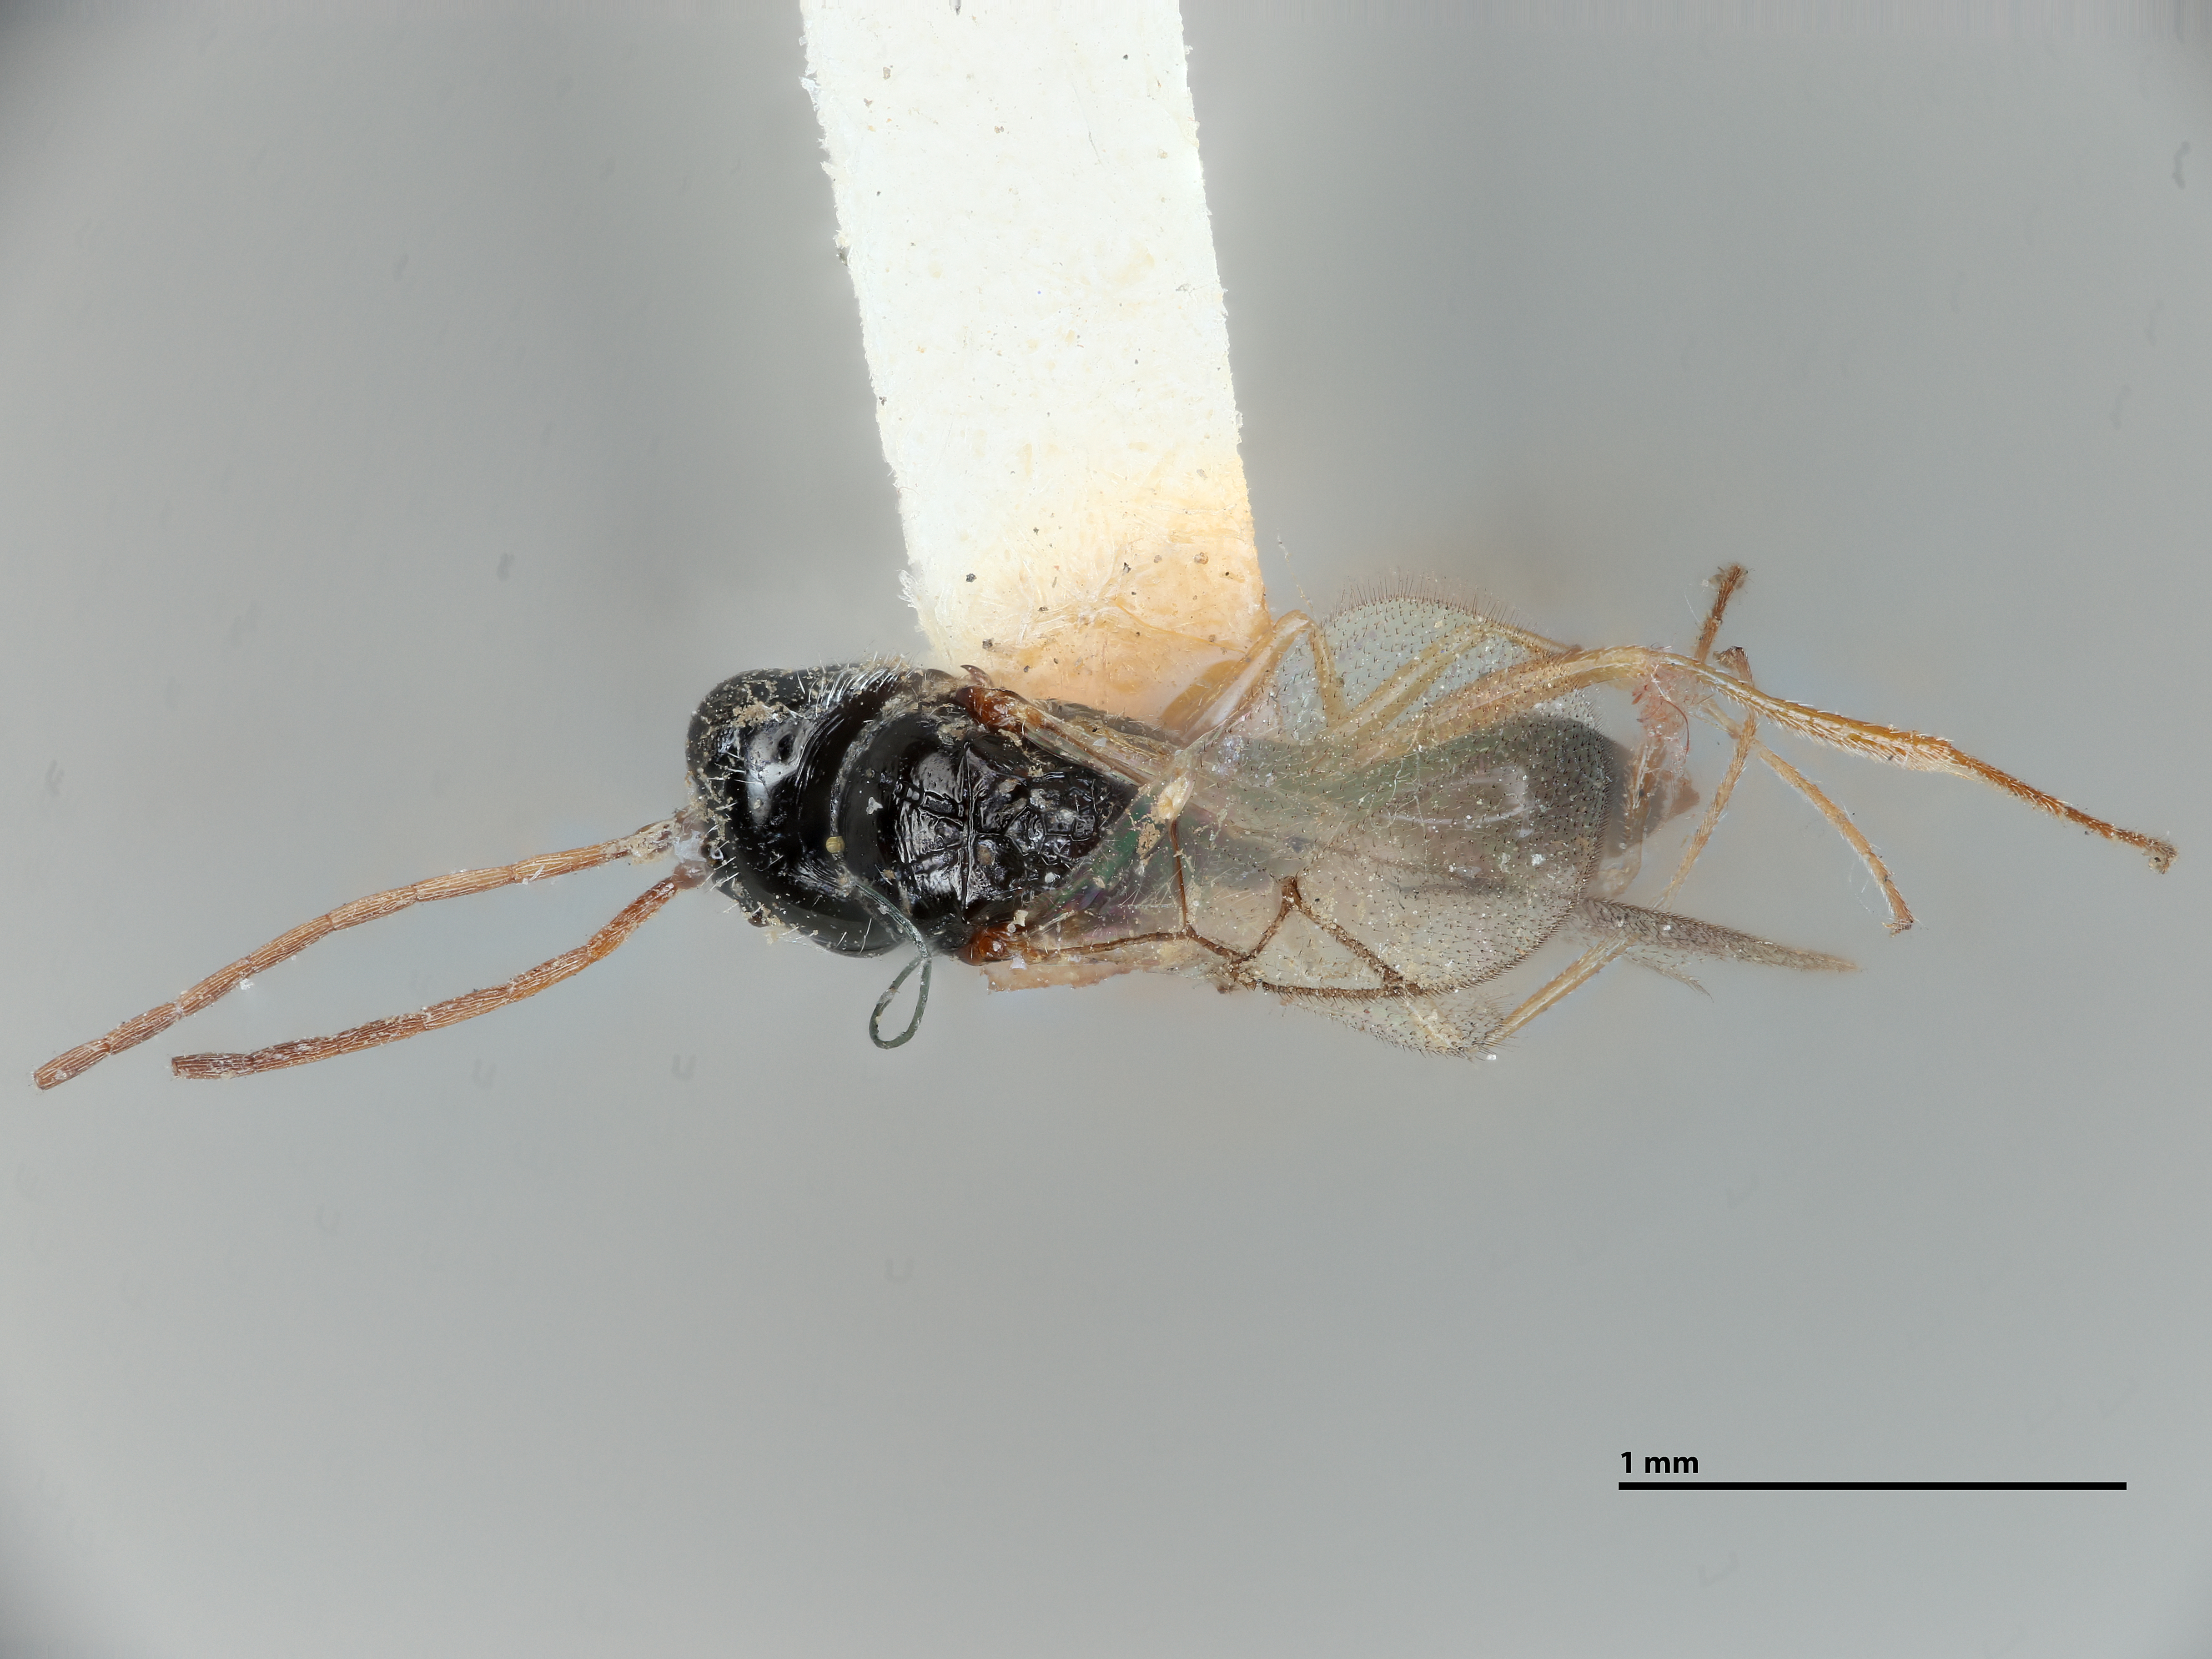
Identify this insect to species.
Anacharis australiensis
